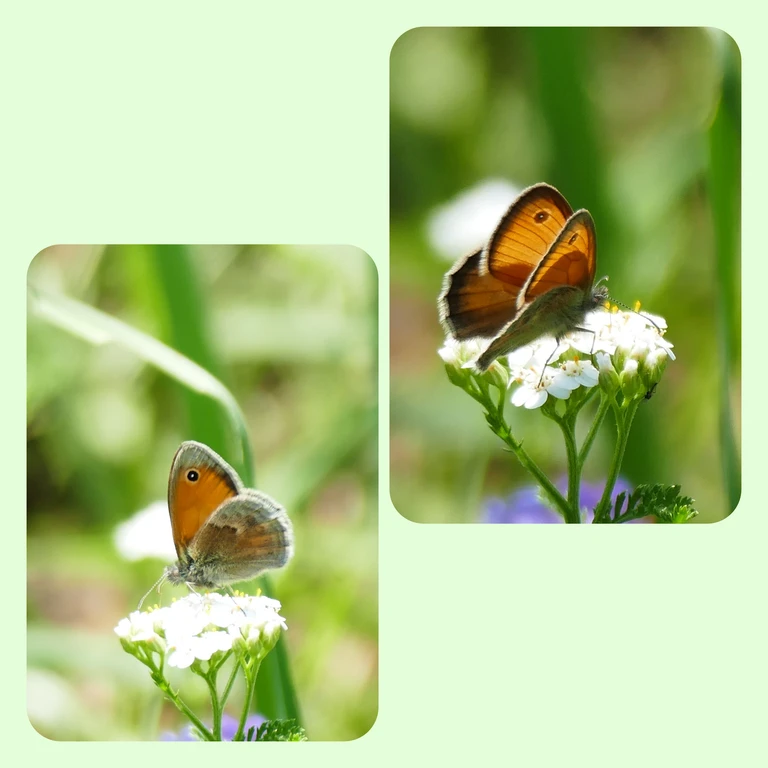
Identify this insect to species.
Coenonympha pamphilus
